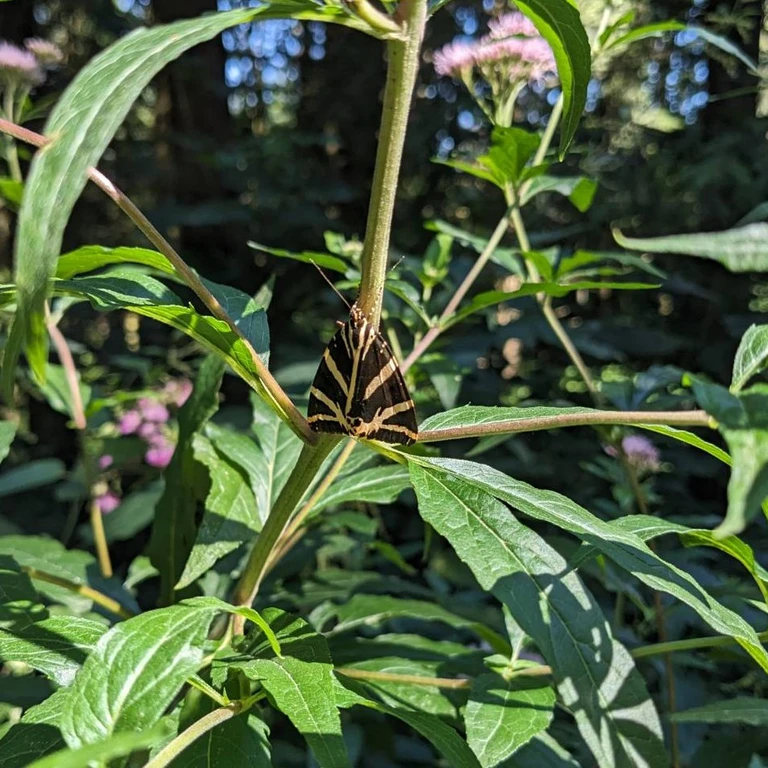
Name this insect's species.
Euplagia quadripunctaria
